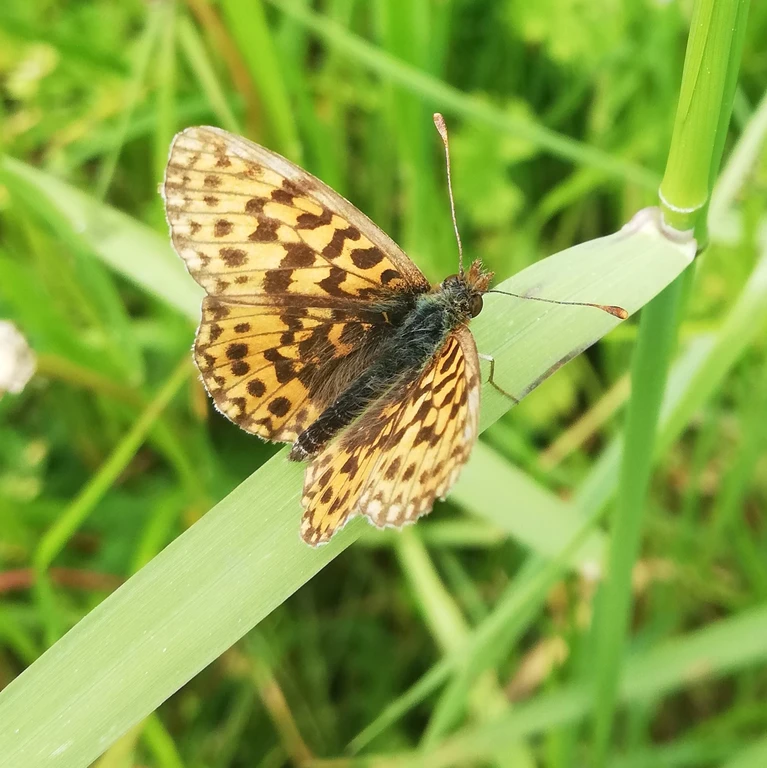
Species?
Boloria dia
